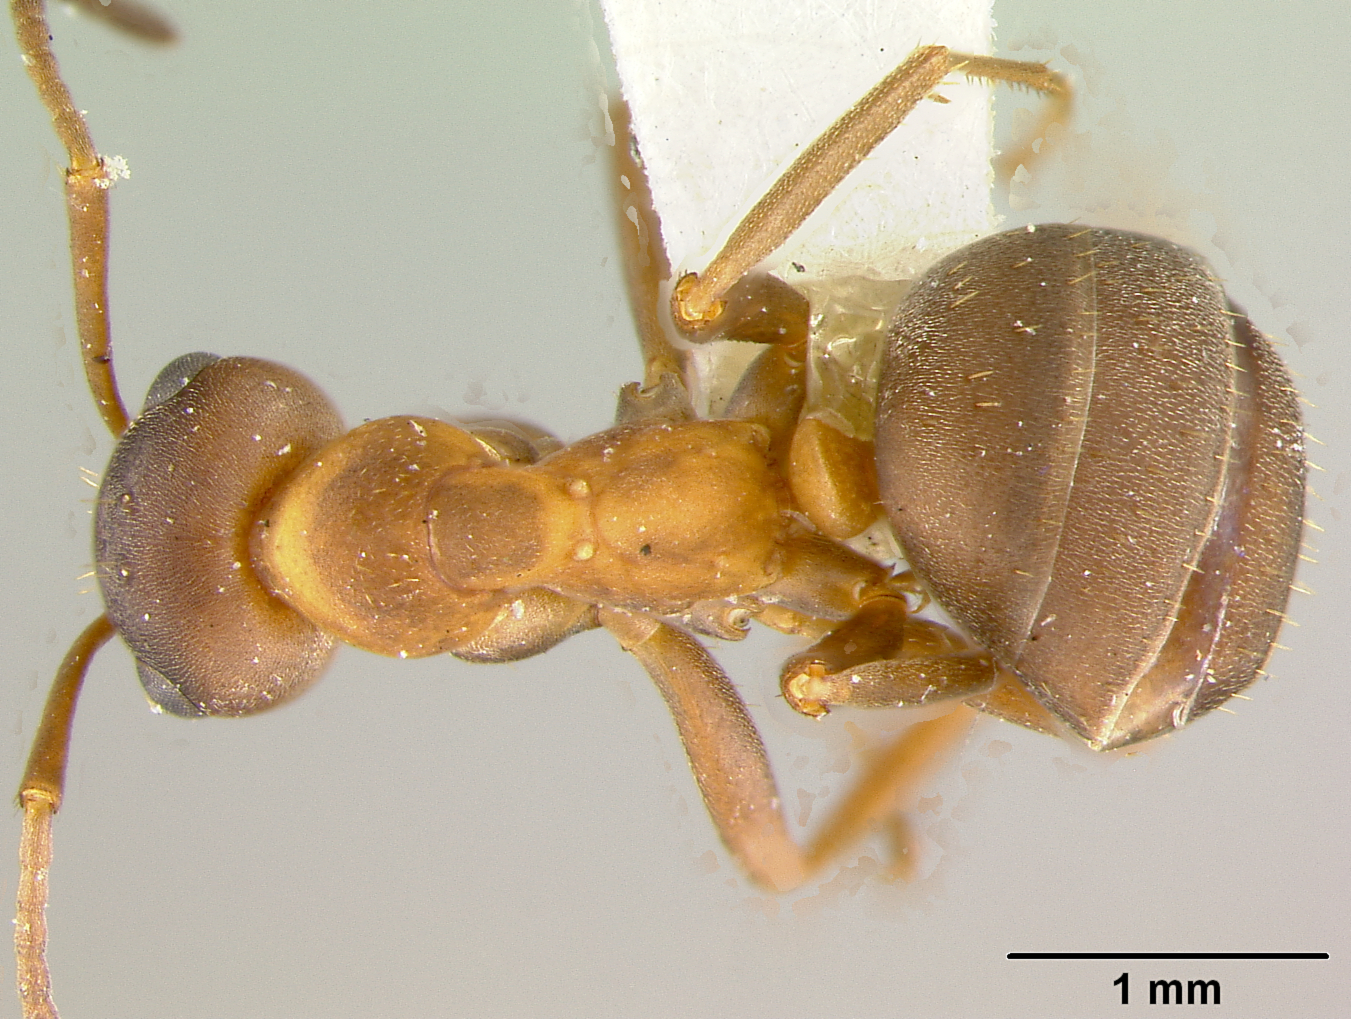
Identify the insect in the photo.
Formica adamsi
